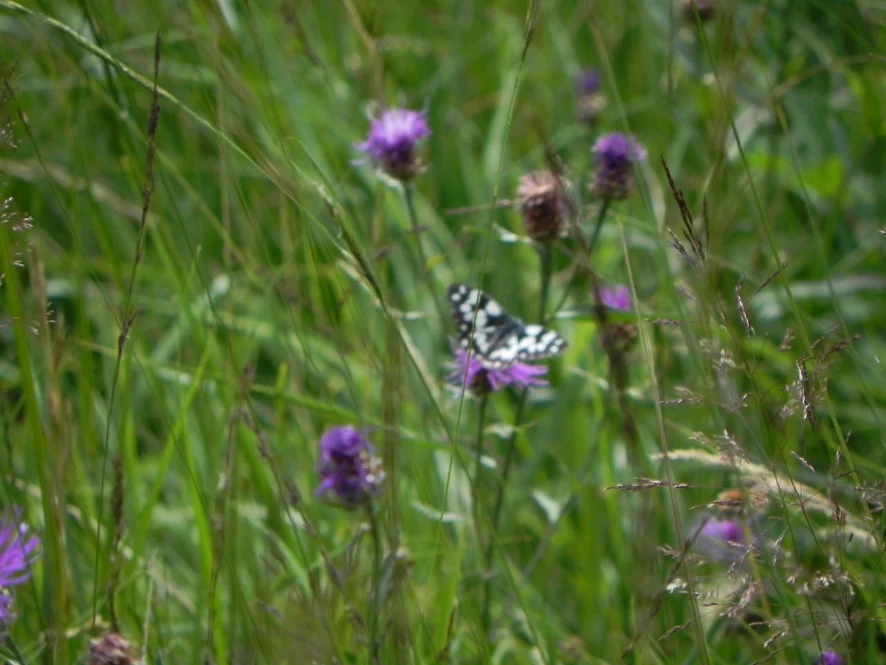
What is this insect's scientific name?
Melanargia galathea
